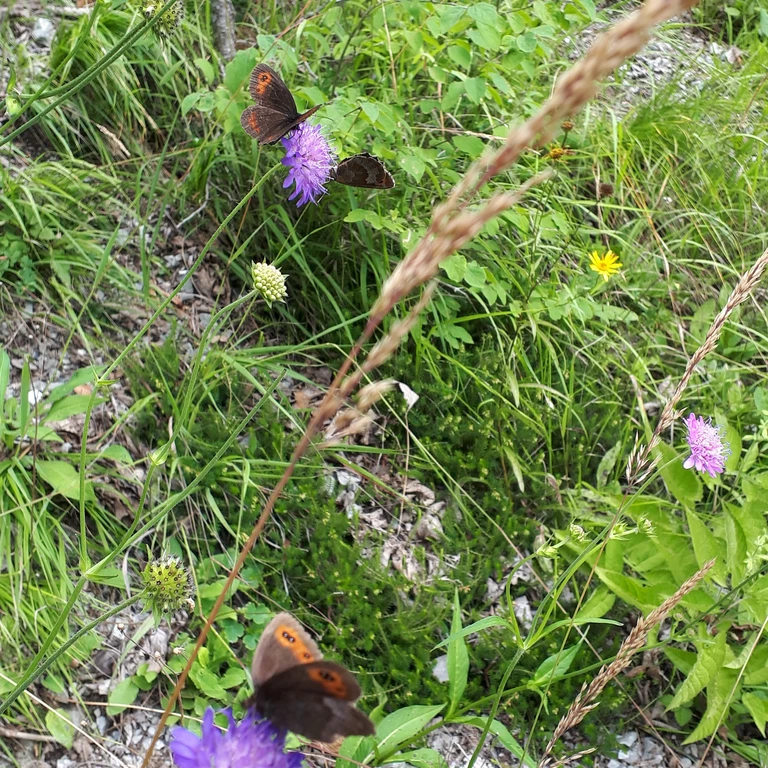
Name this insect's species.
Erebia aethiops
